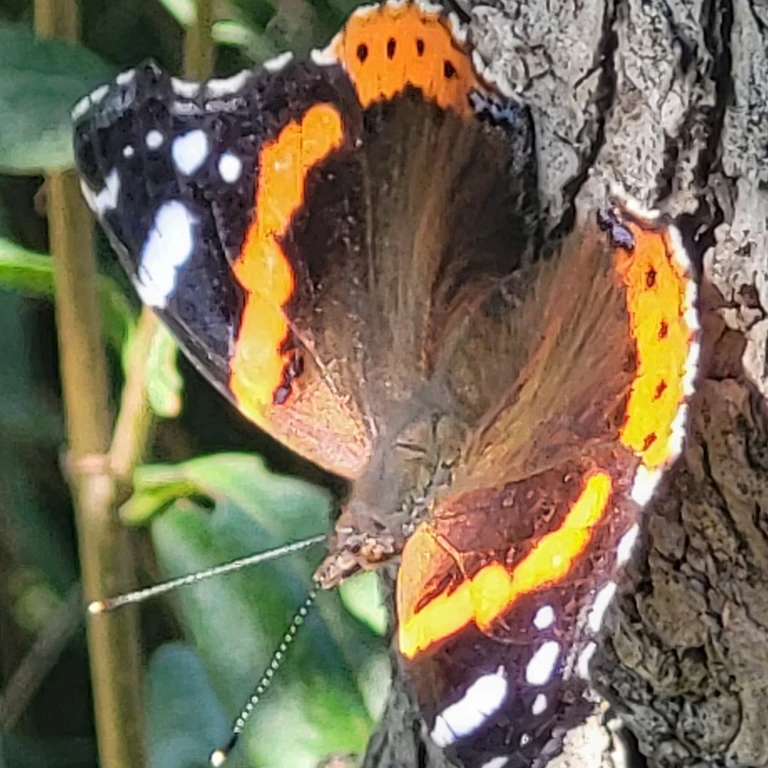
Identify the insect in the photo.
Vanessa atalanta
